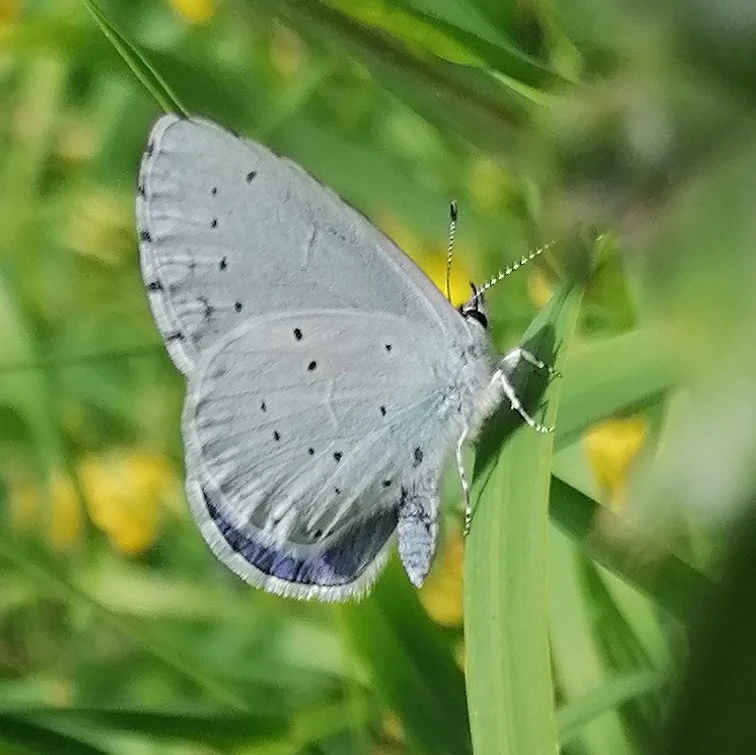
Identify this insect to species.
Celastrina argiolus
